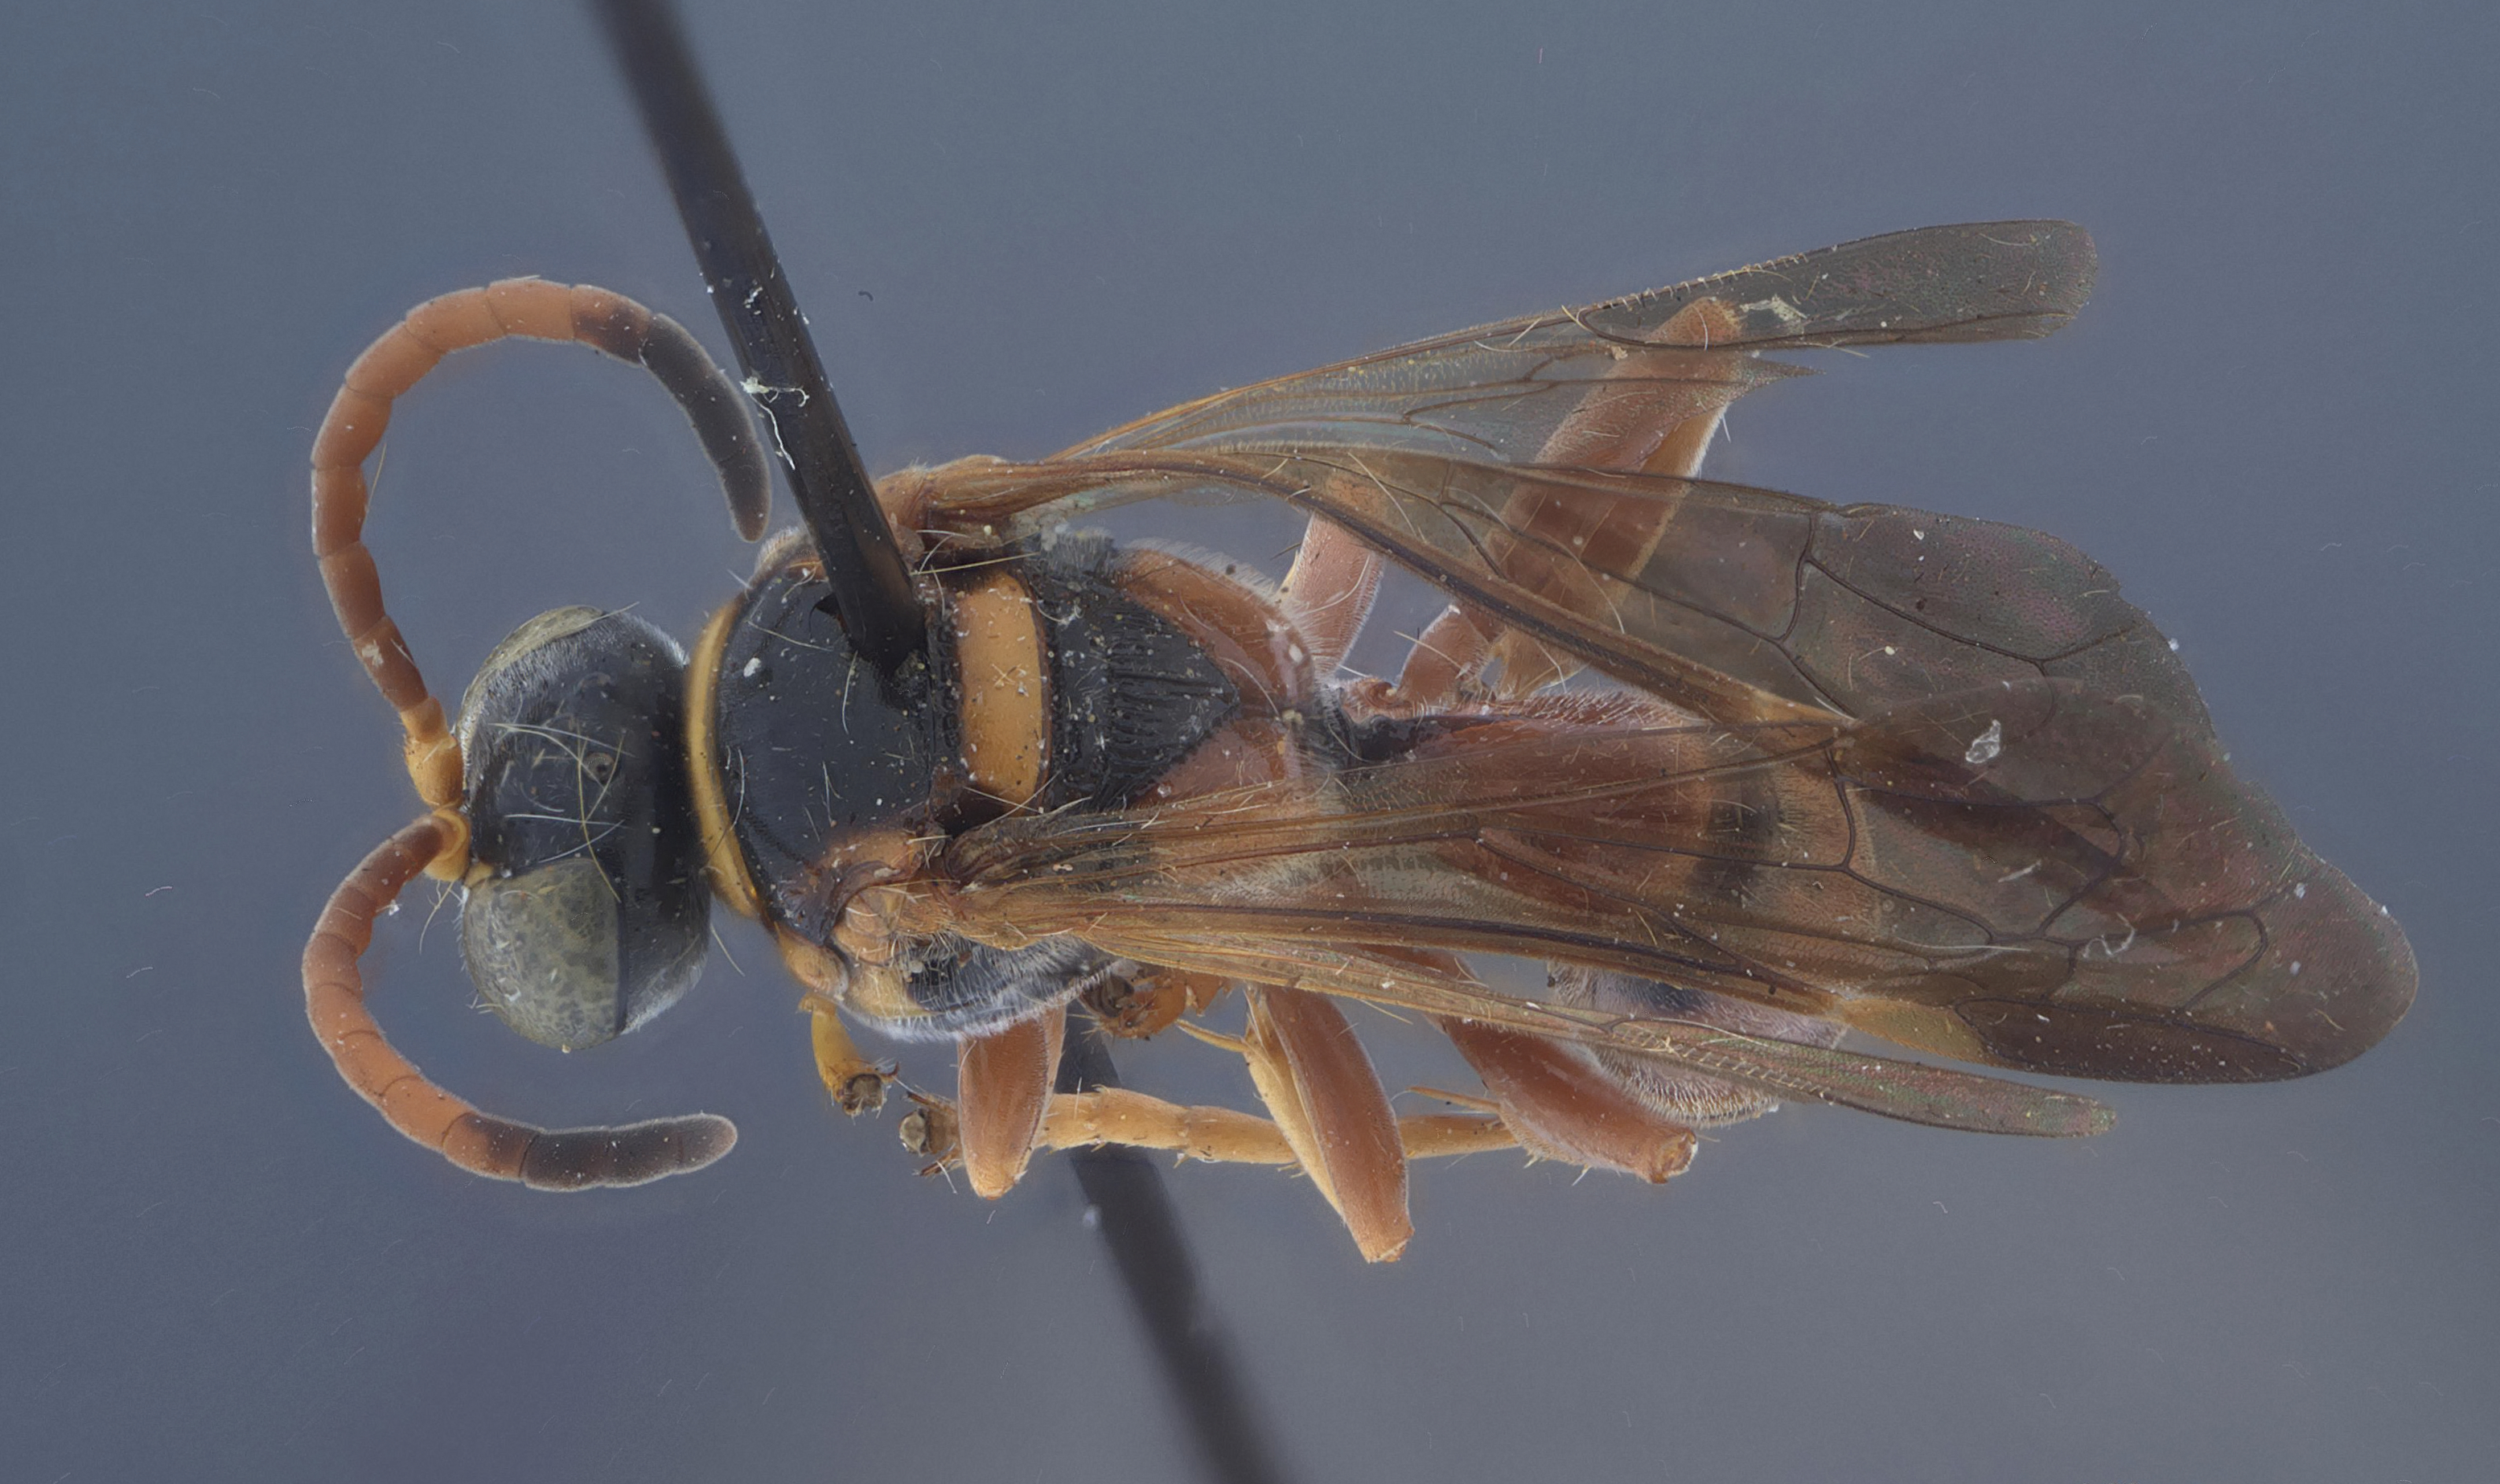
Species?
Gorytes dorothyae
